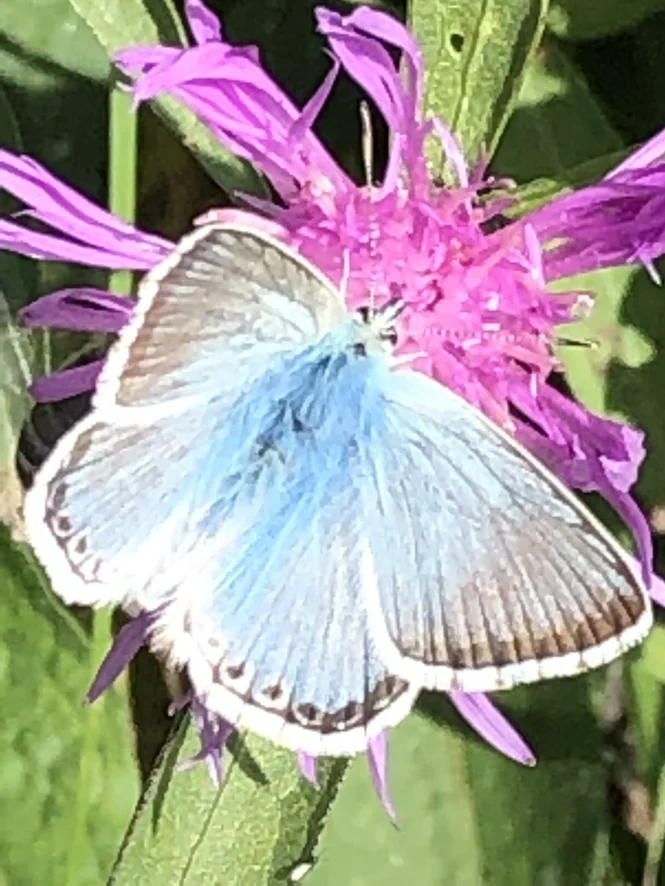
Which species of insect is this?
Lysandra coridon
